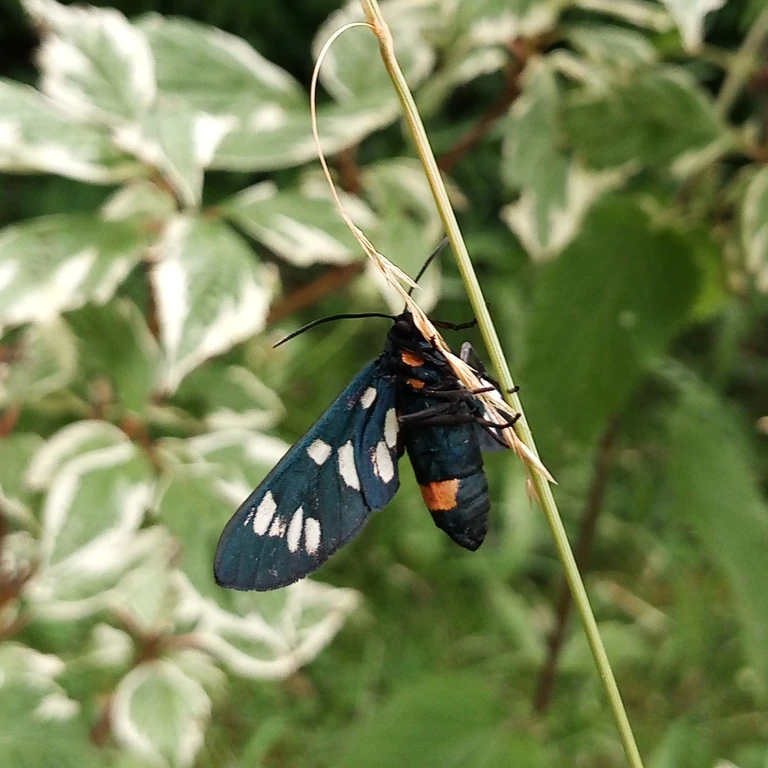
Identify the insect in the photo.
Amata phegea
